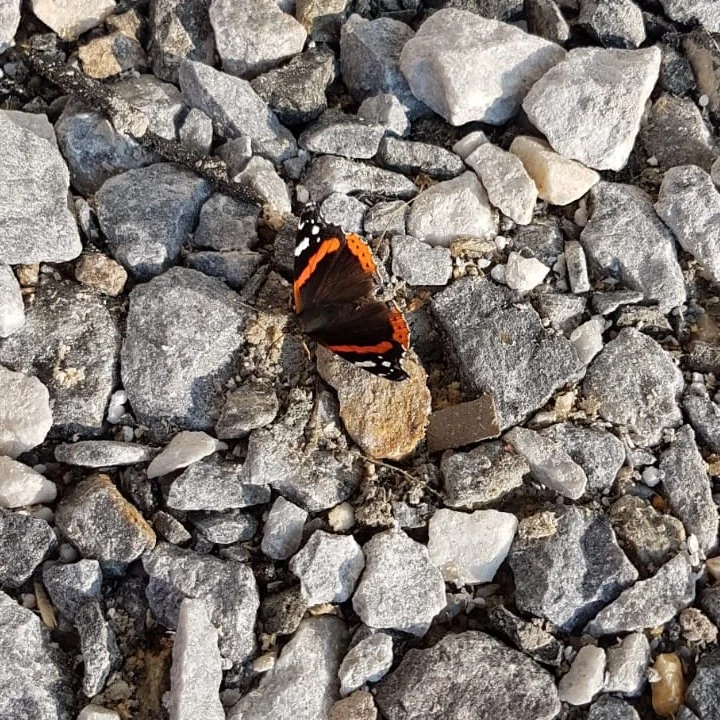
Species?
Vanessa atalanta
